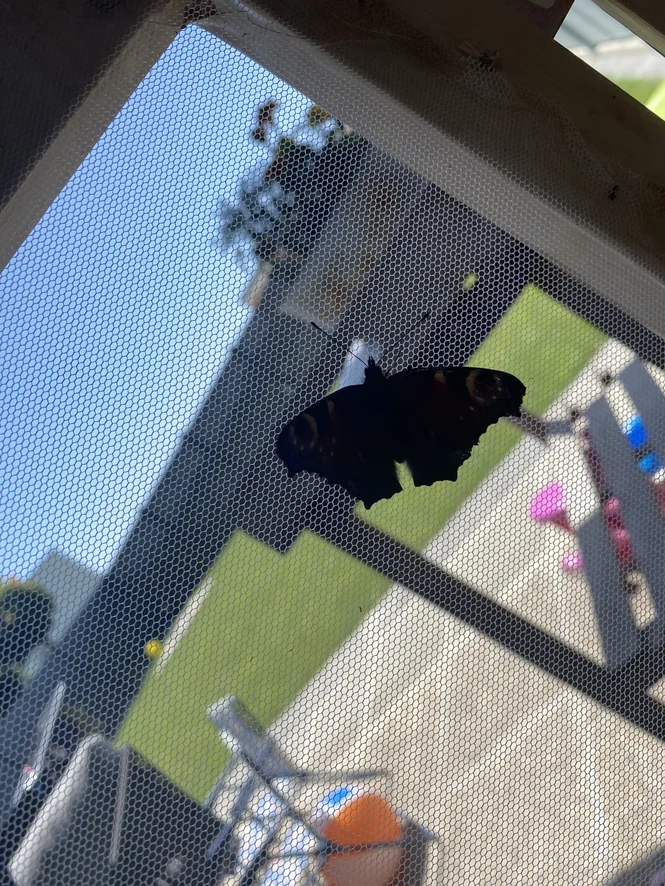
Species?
Aglais io
